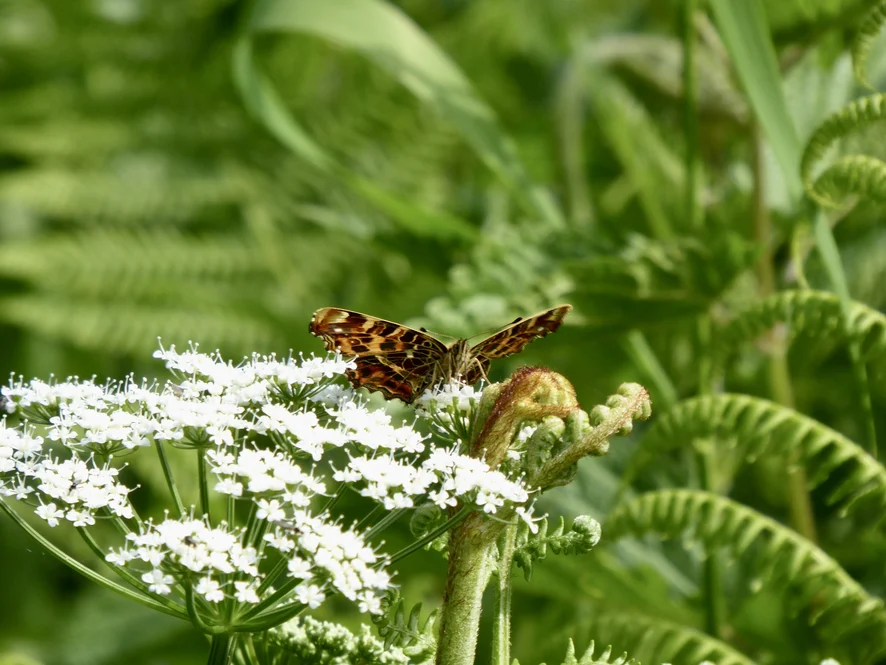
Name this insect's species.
Araschnia levana
